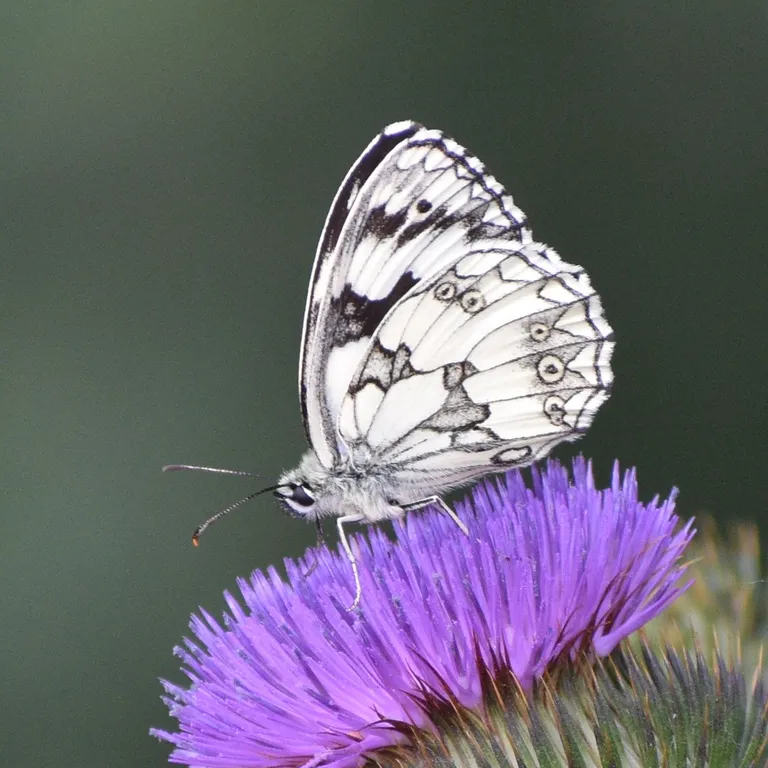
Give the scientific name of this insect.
Melanargia galathea
